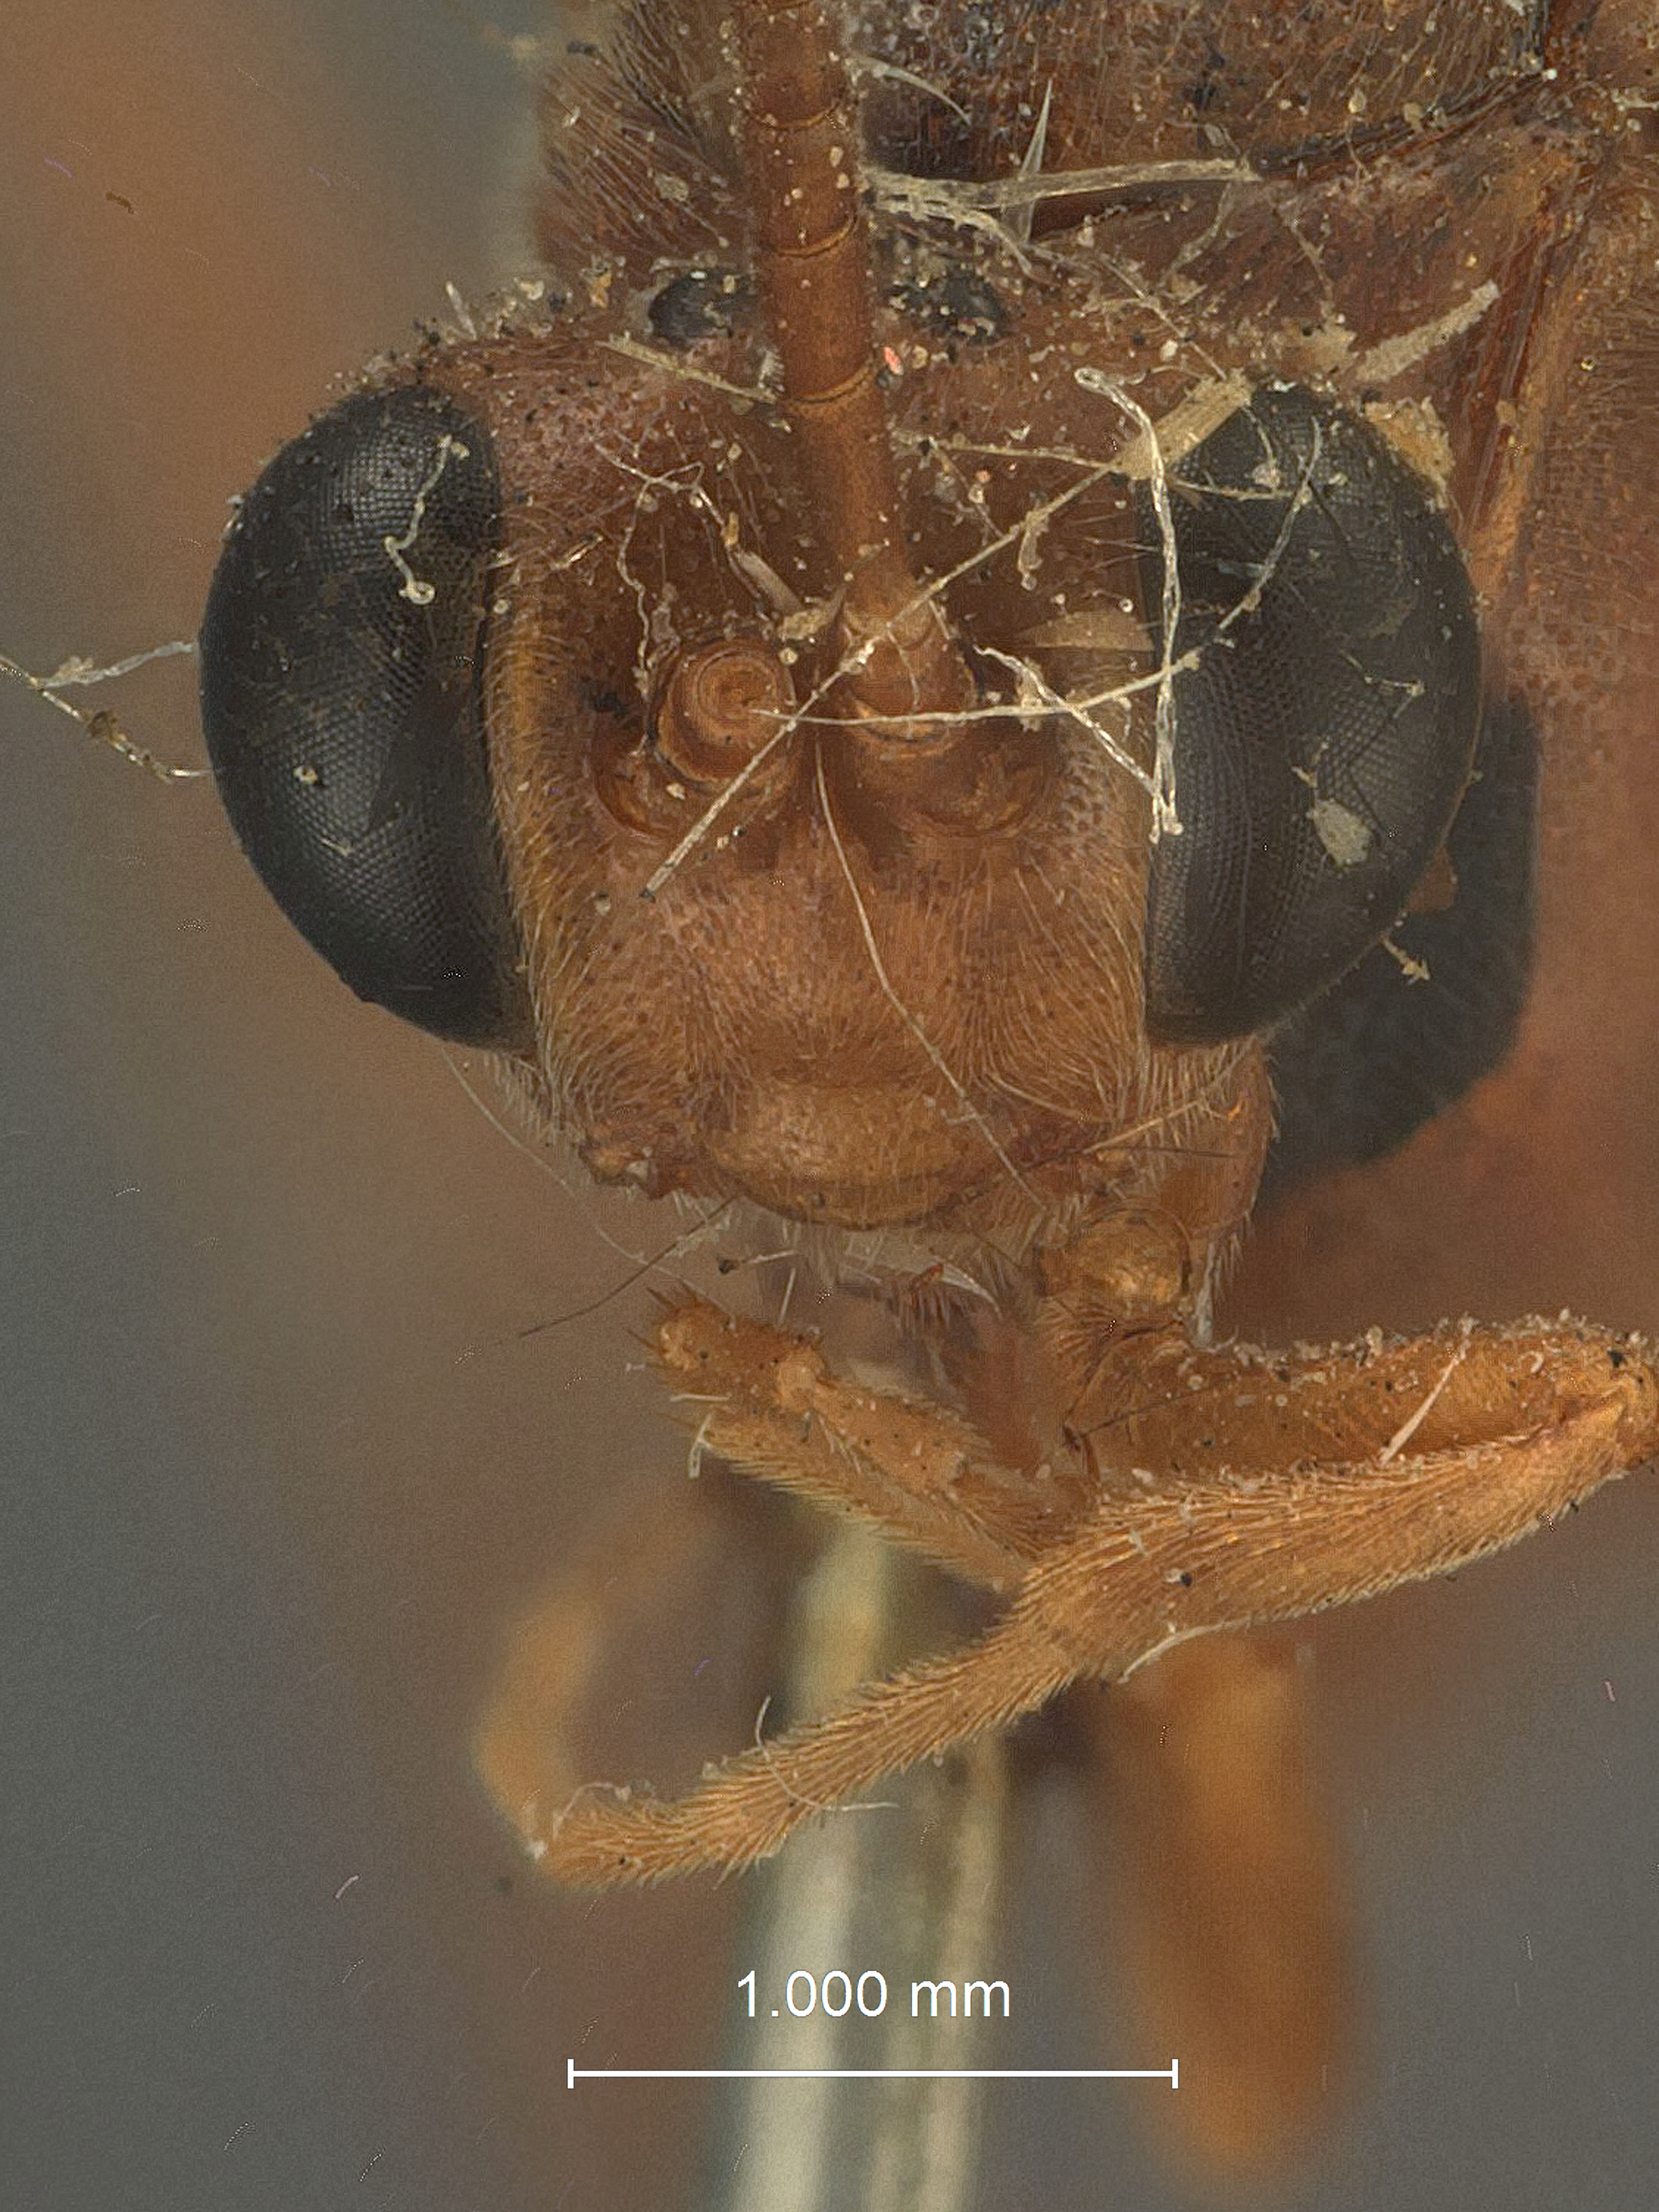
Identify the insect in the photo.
Exetastes septum
